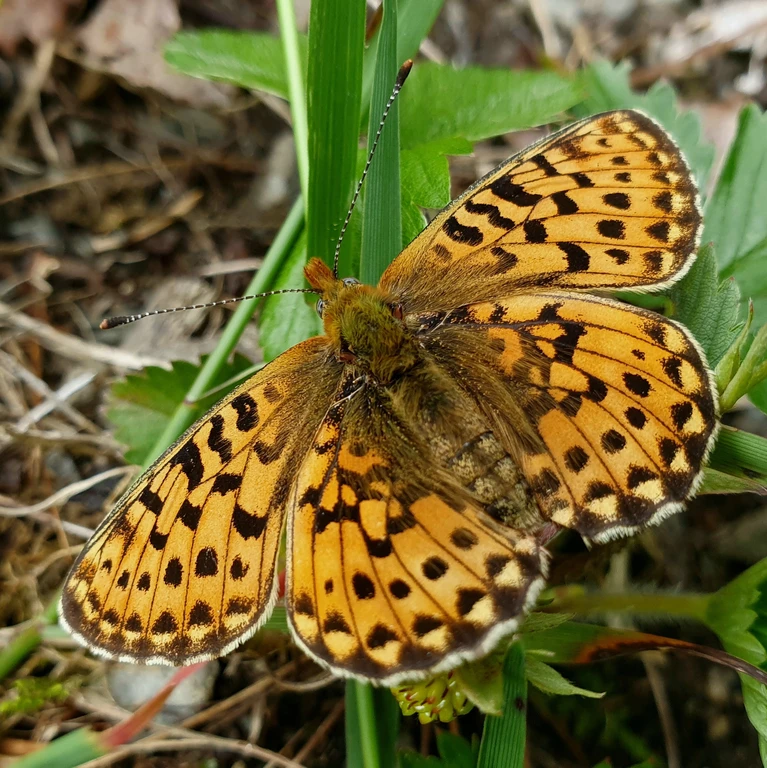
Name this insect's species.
Boloria euphrosyne (also Clossiana euphrosyne)
